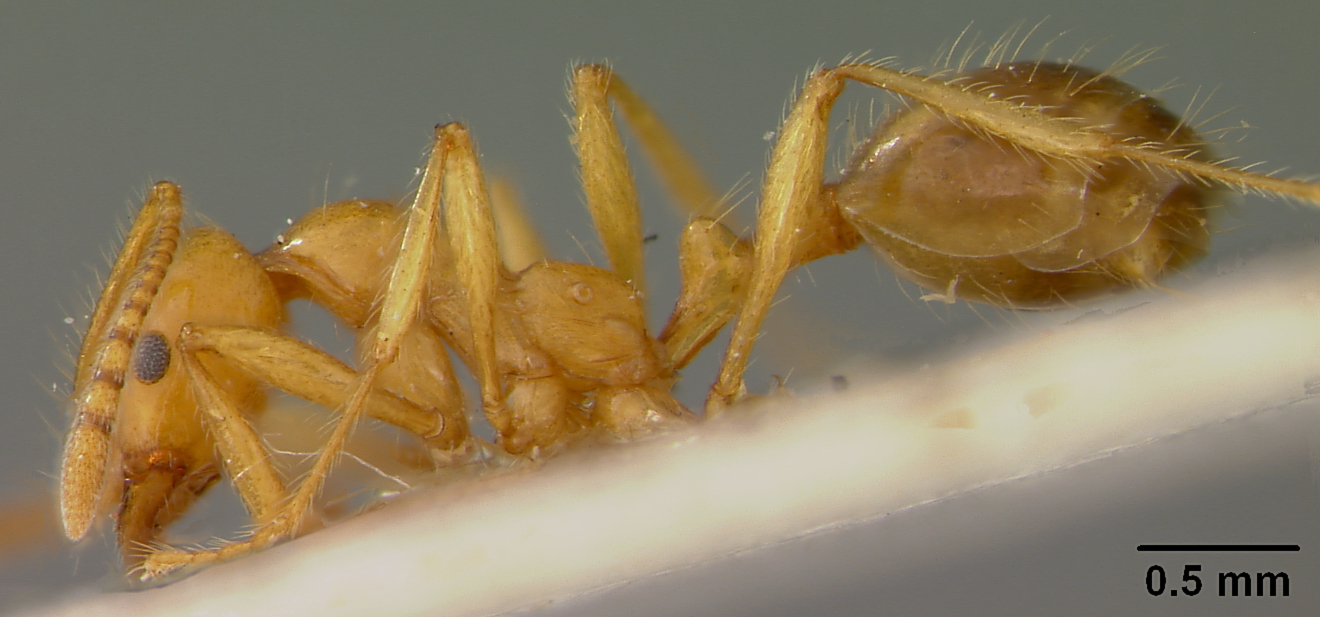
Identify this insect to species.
Monomorium longipes
